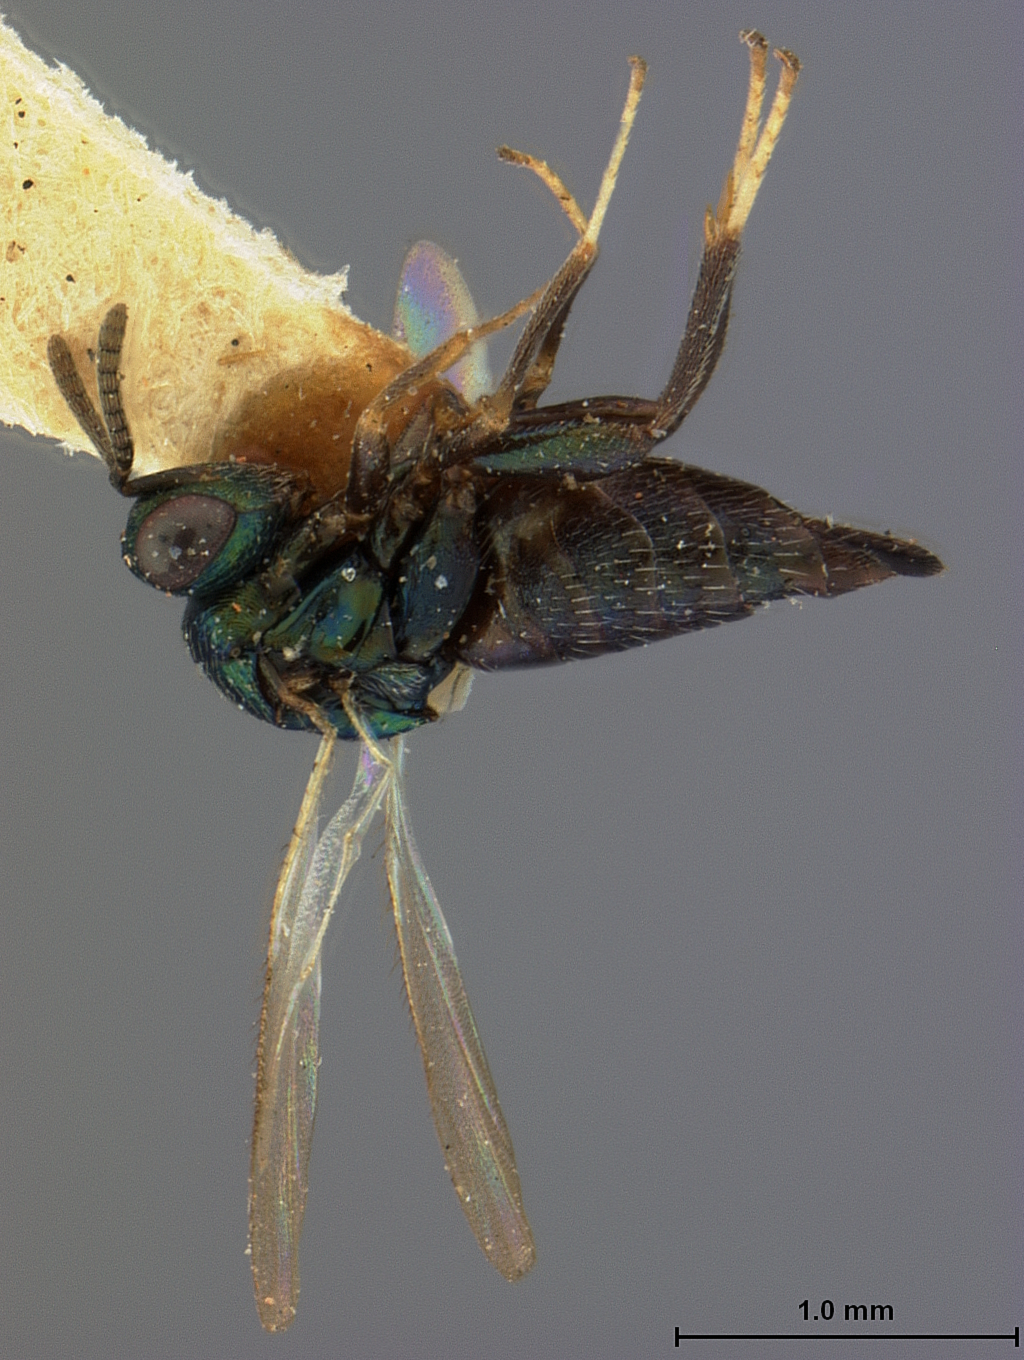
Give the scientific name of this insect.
Ormyrus ventricosus
